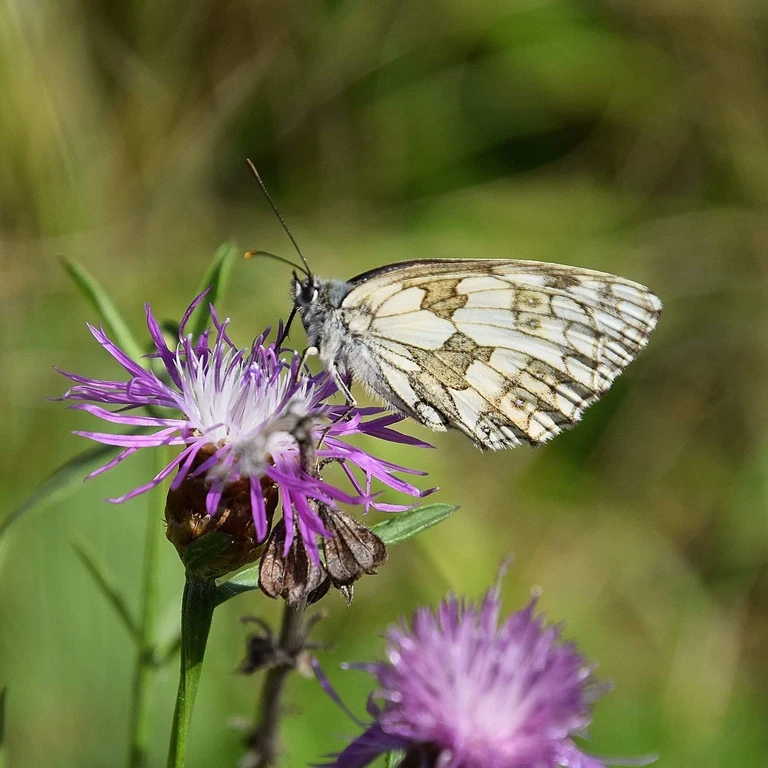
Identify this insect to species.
Melanargia galathea
